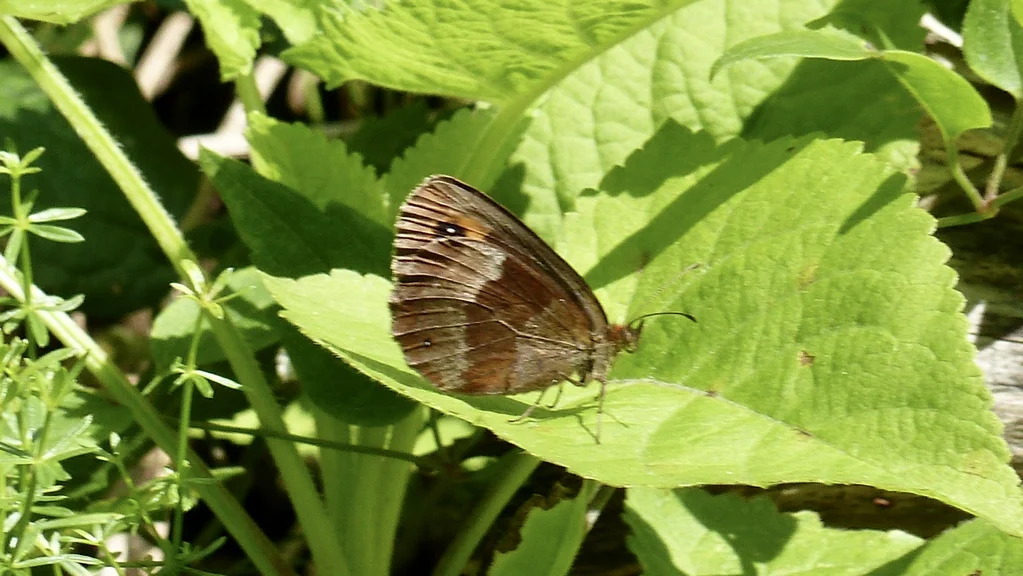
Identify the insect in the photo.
Erebia aethiops
